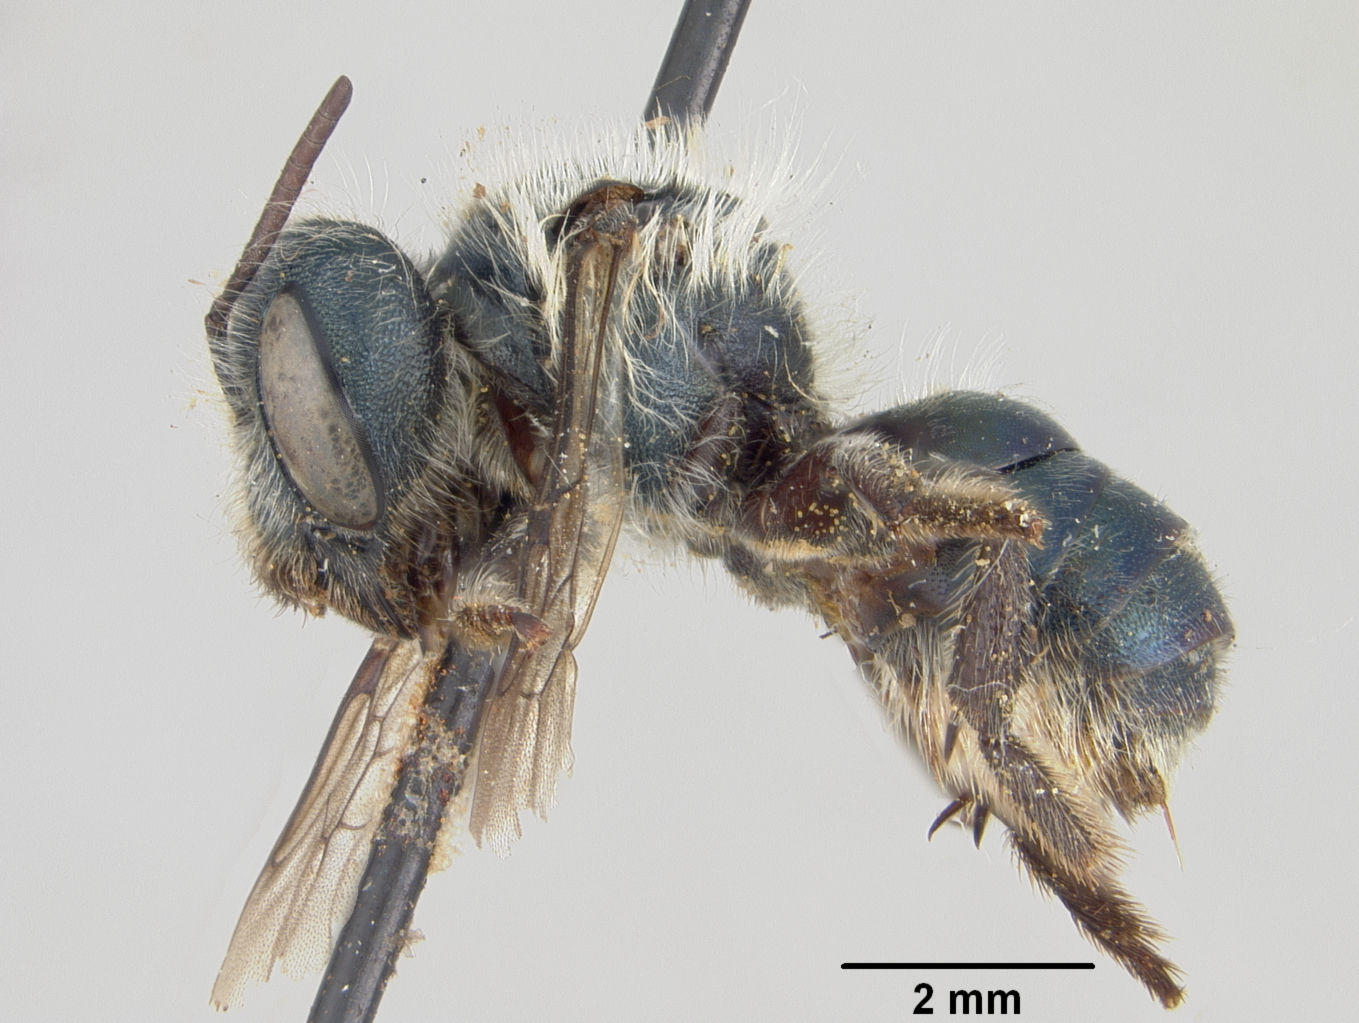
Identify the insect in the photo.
Osmia inspergens
